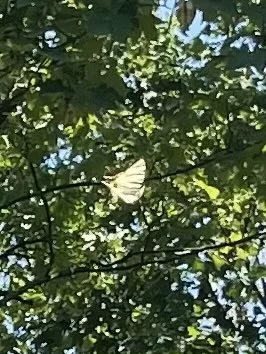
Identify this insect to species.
Iphiclides podalirius
